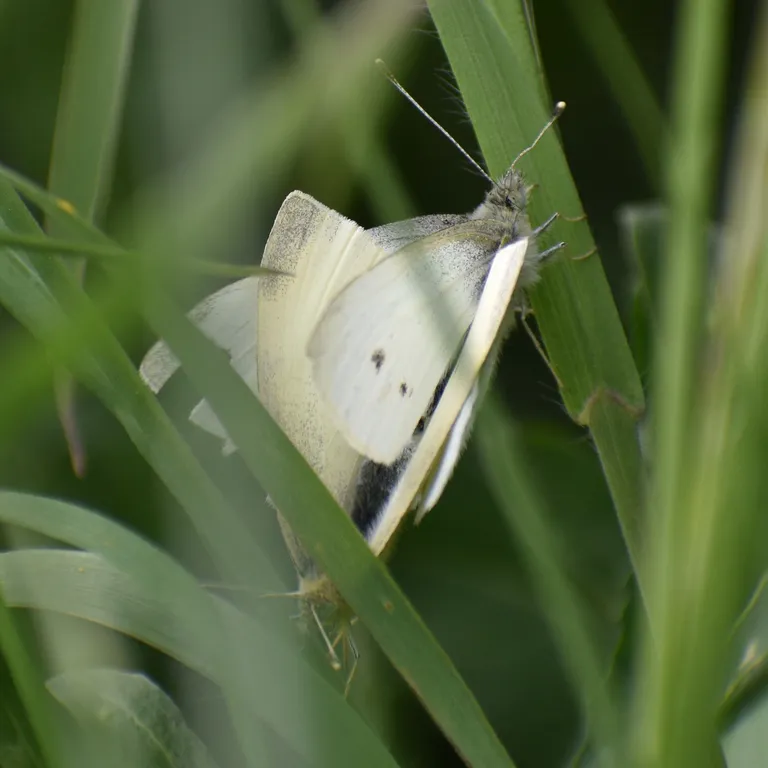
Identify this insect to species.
Pieris rapae
